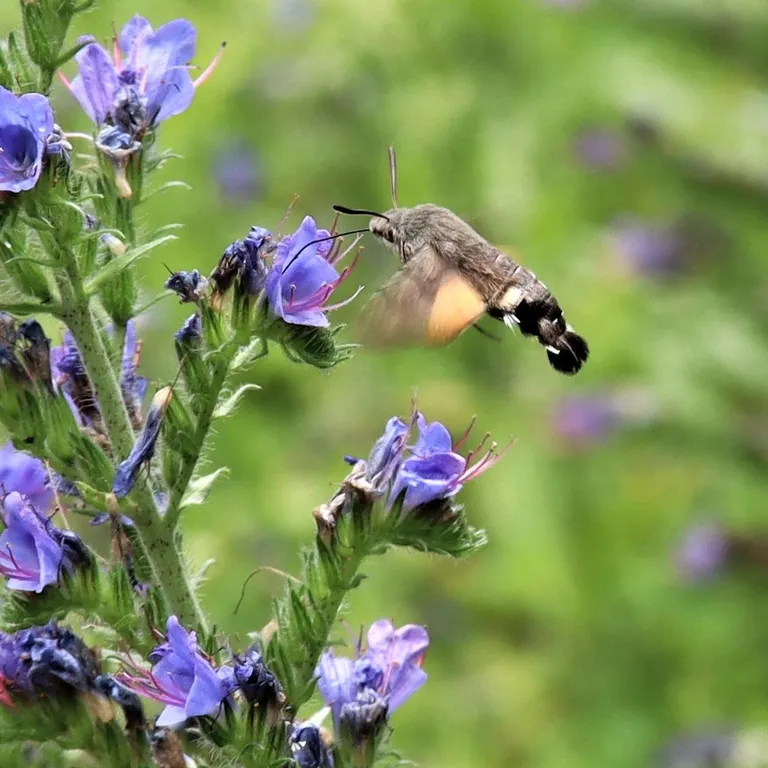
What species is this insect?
Macroglossum stellatarum
